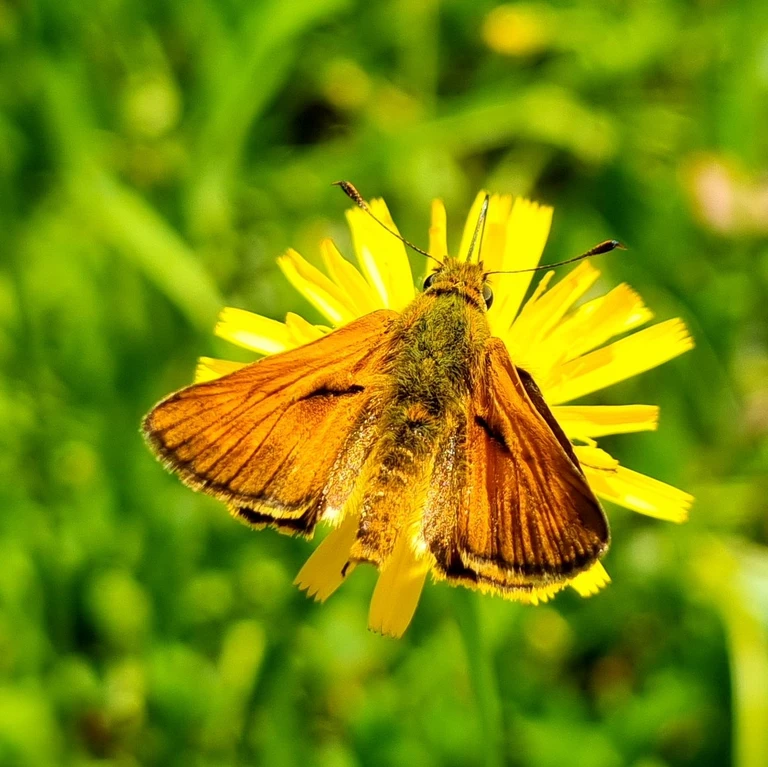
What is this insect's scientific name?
Ochlodes sylvanus (also Ochlodes venata)
